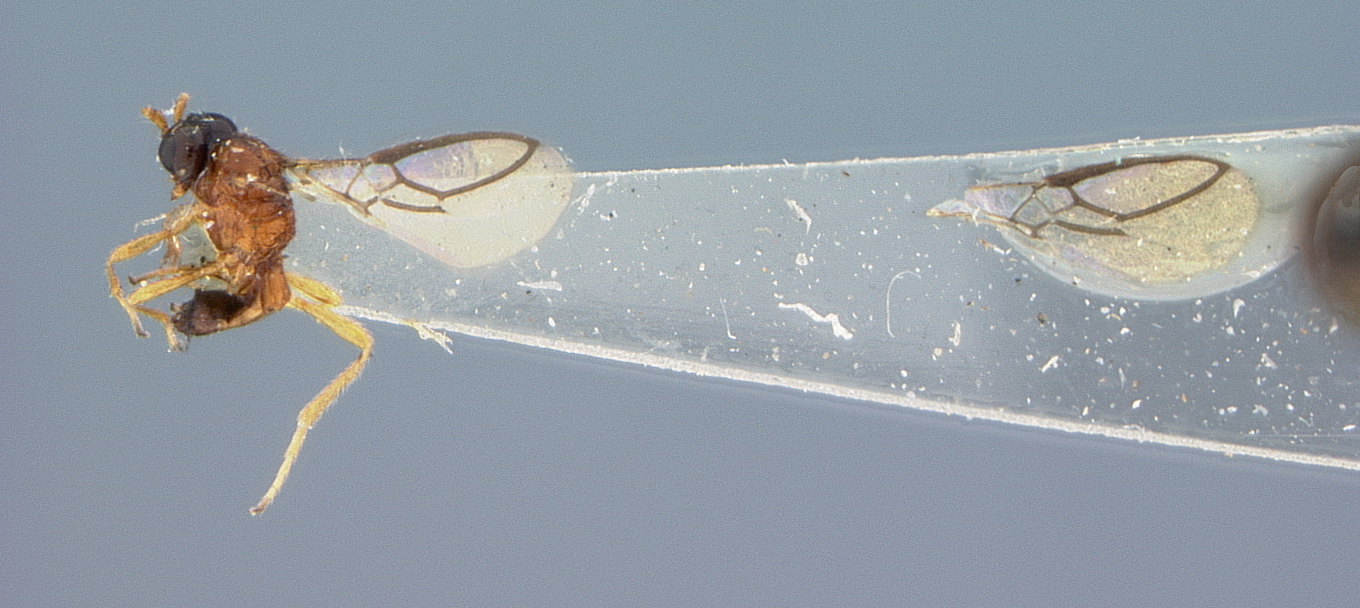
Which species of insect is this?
Aspilota crassinervis
